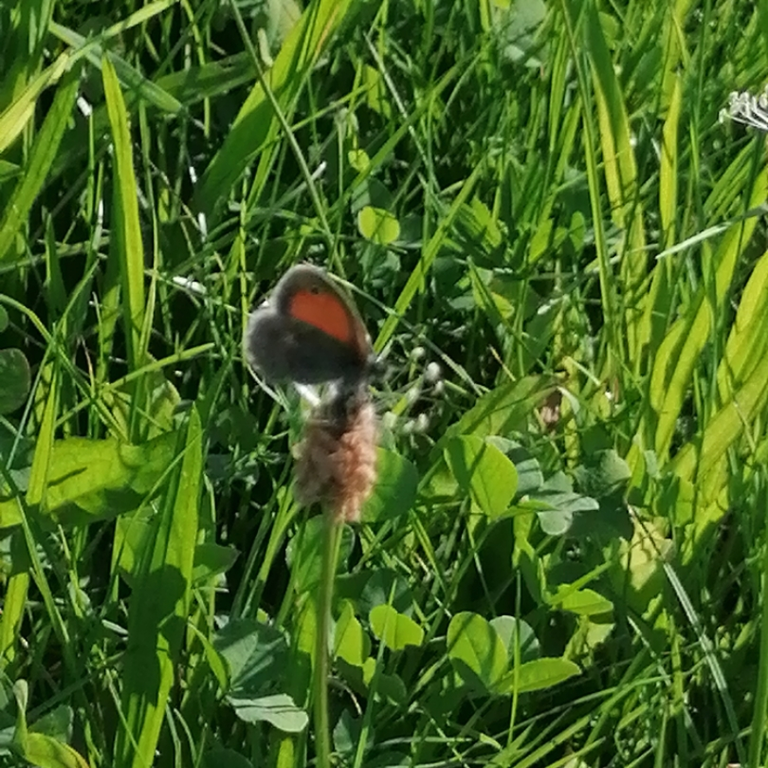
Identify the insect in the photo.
Coenonympha pamphilus
